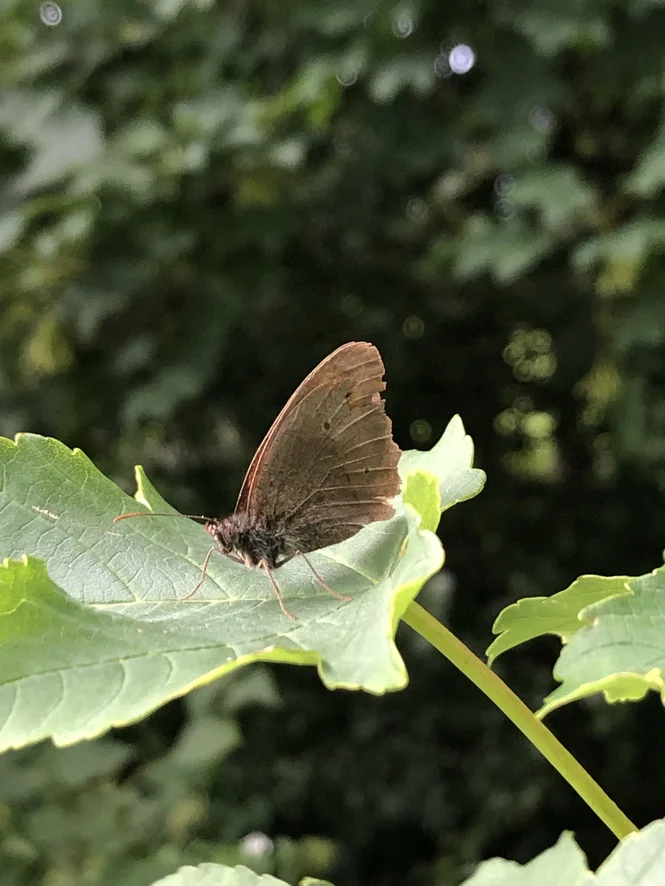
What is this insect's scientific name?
Maniola jurtina
